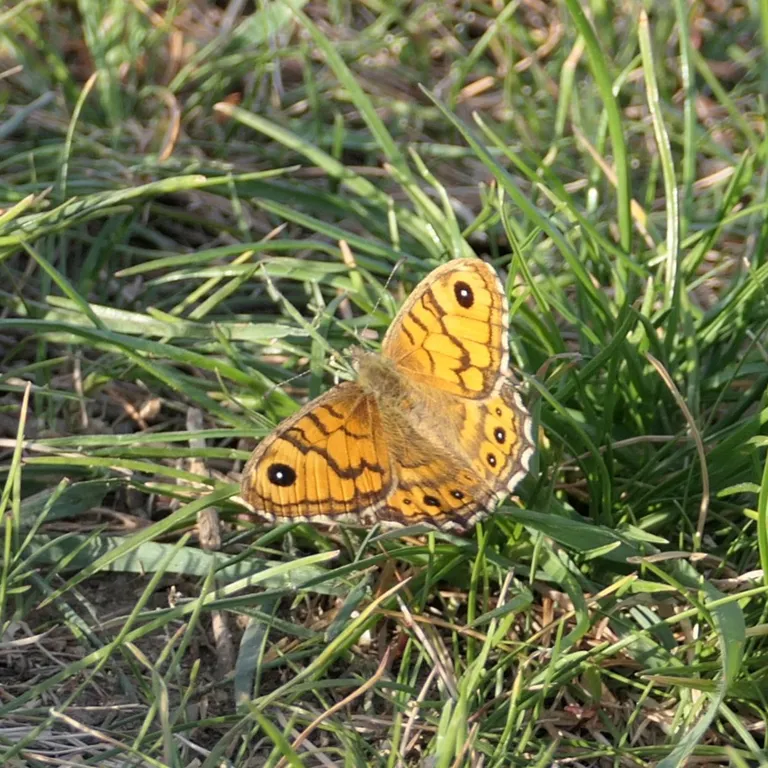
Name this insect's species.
Lasiommata megera (also Pararge megera)
